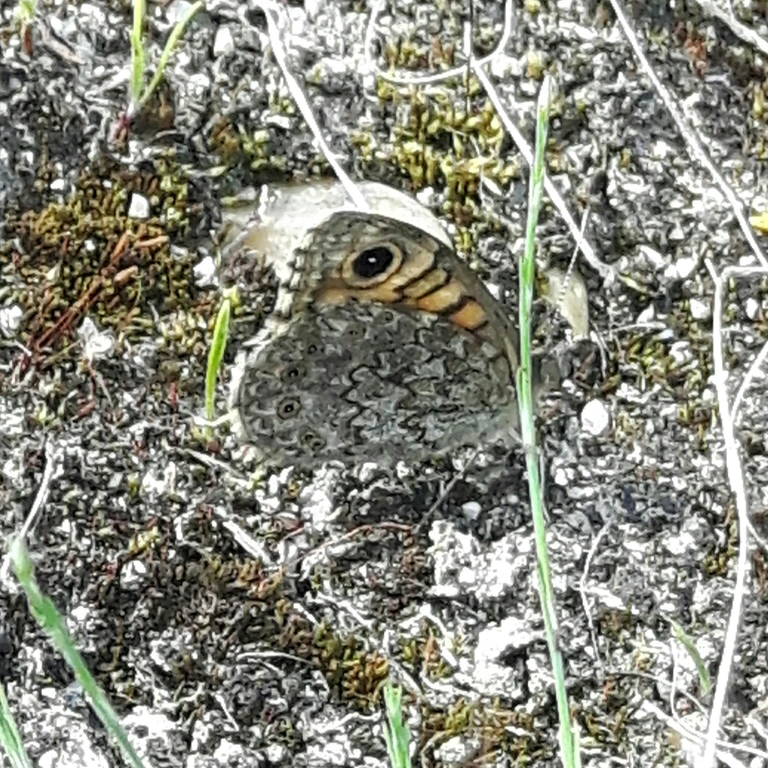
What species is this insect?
Lasiommata megera (also Pararge megera)
